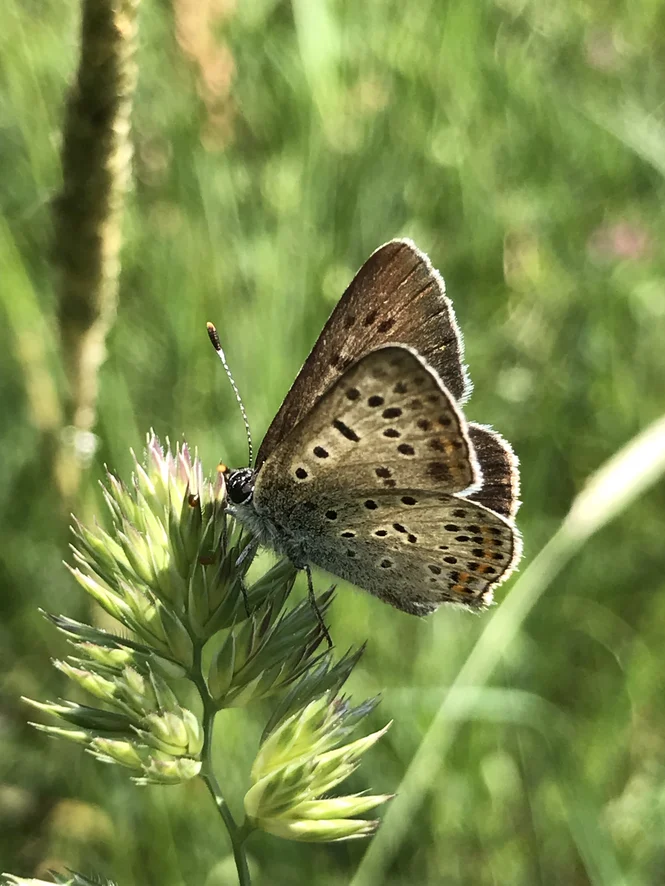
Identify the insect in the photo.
Lycaena tityrus (also Loweia tityrus)
